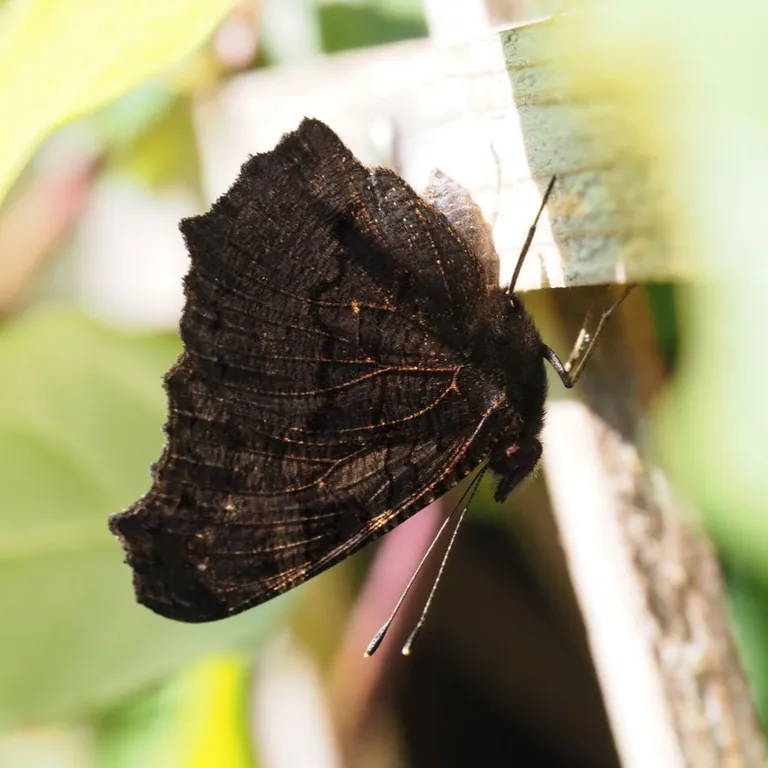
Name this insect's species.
Aglais io
